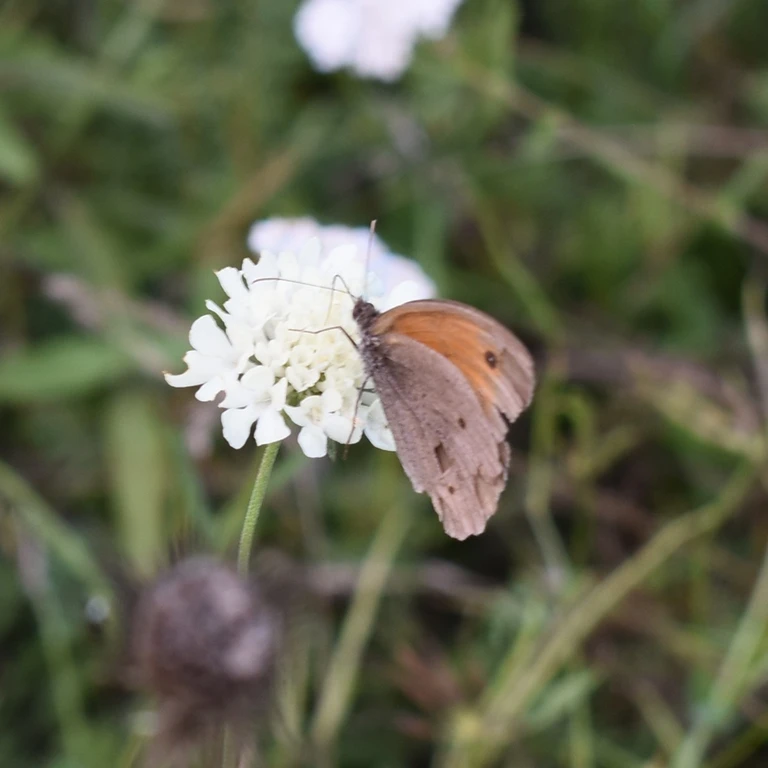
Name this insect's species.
Maniola jurtina
